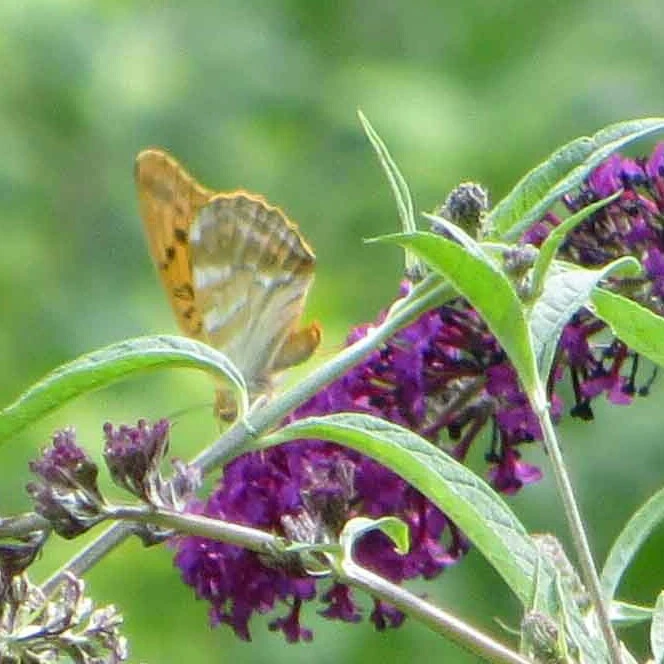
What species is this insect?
Argynnis paphia
